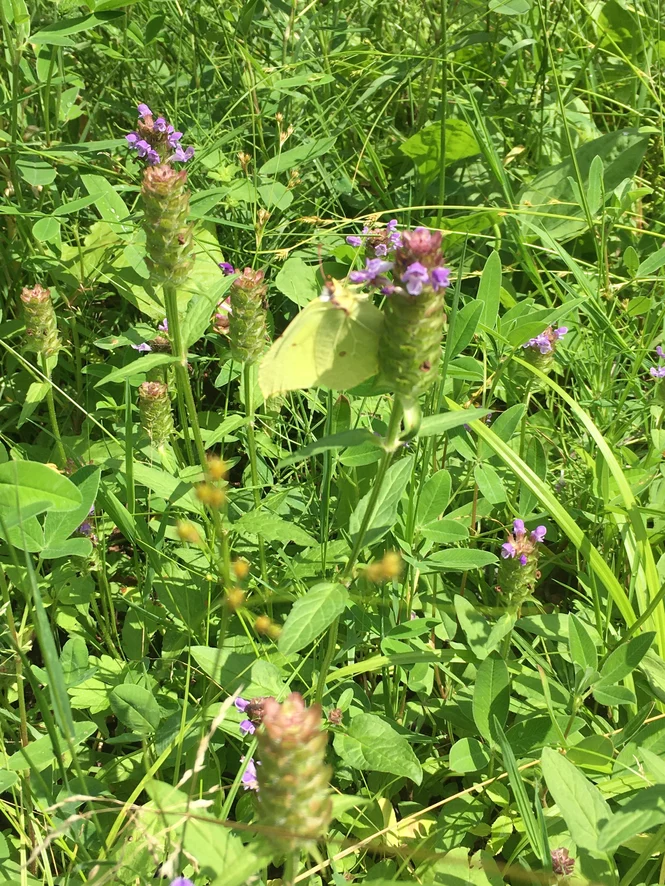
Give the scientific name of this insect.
Gonepteryx rhamni
